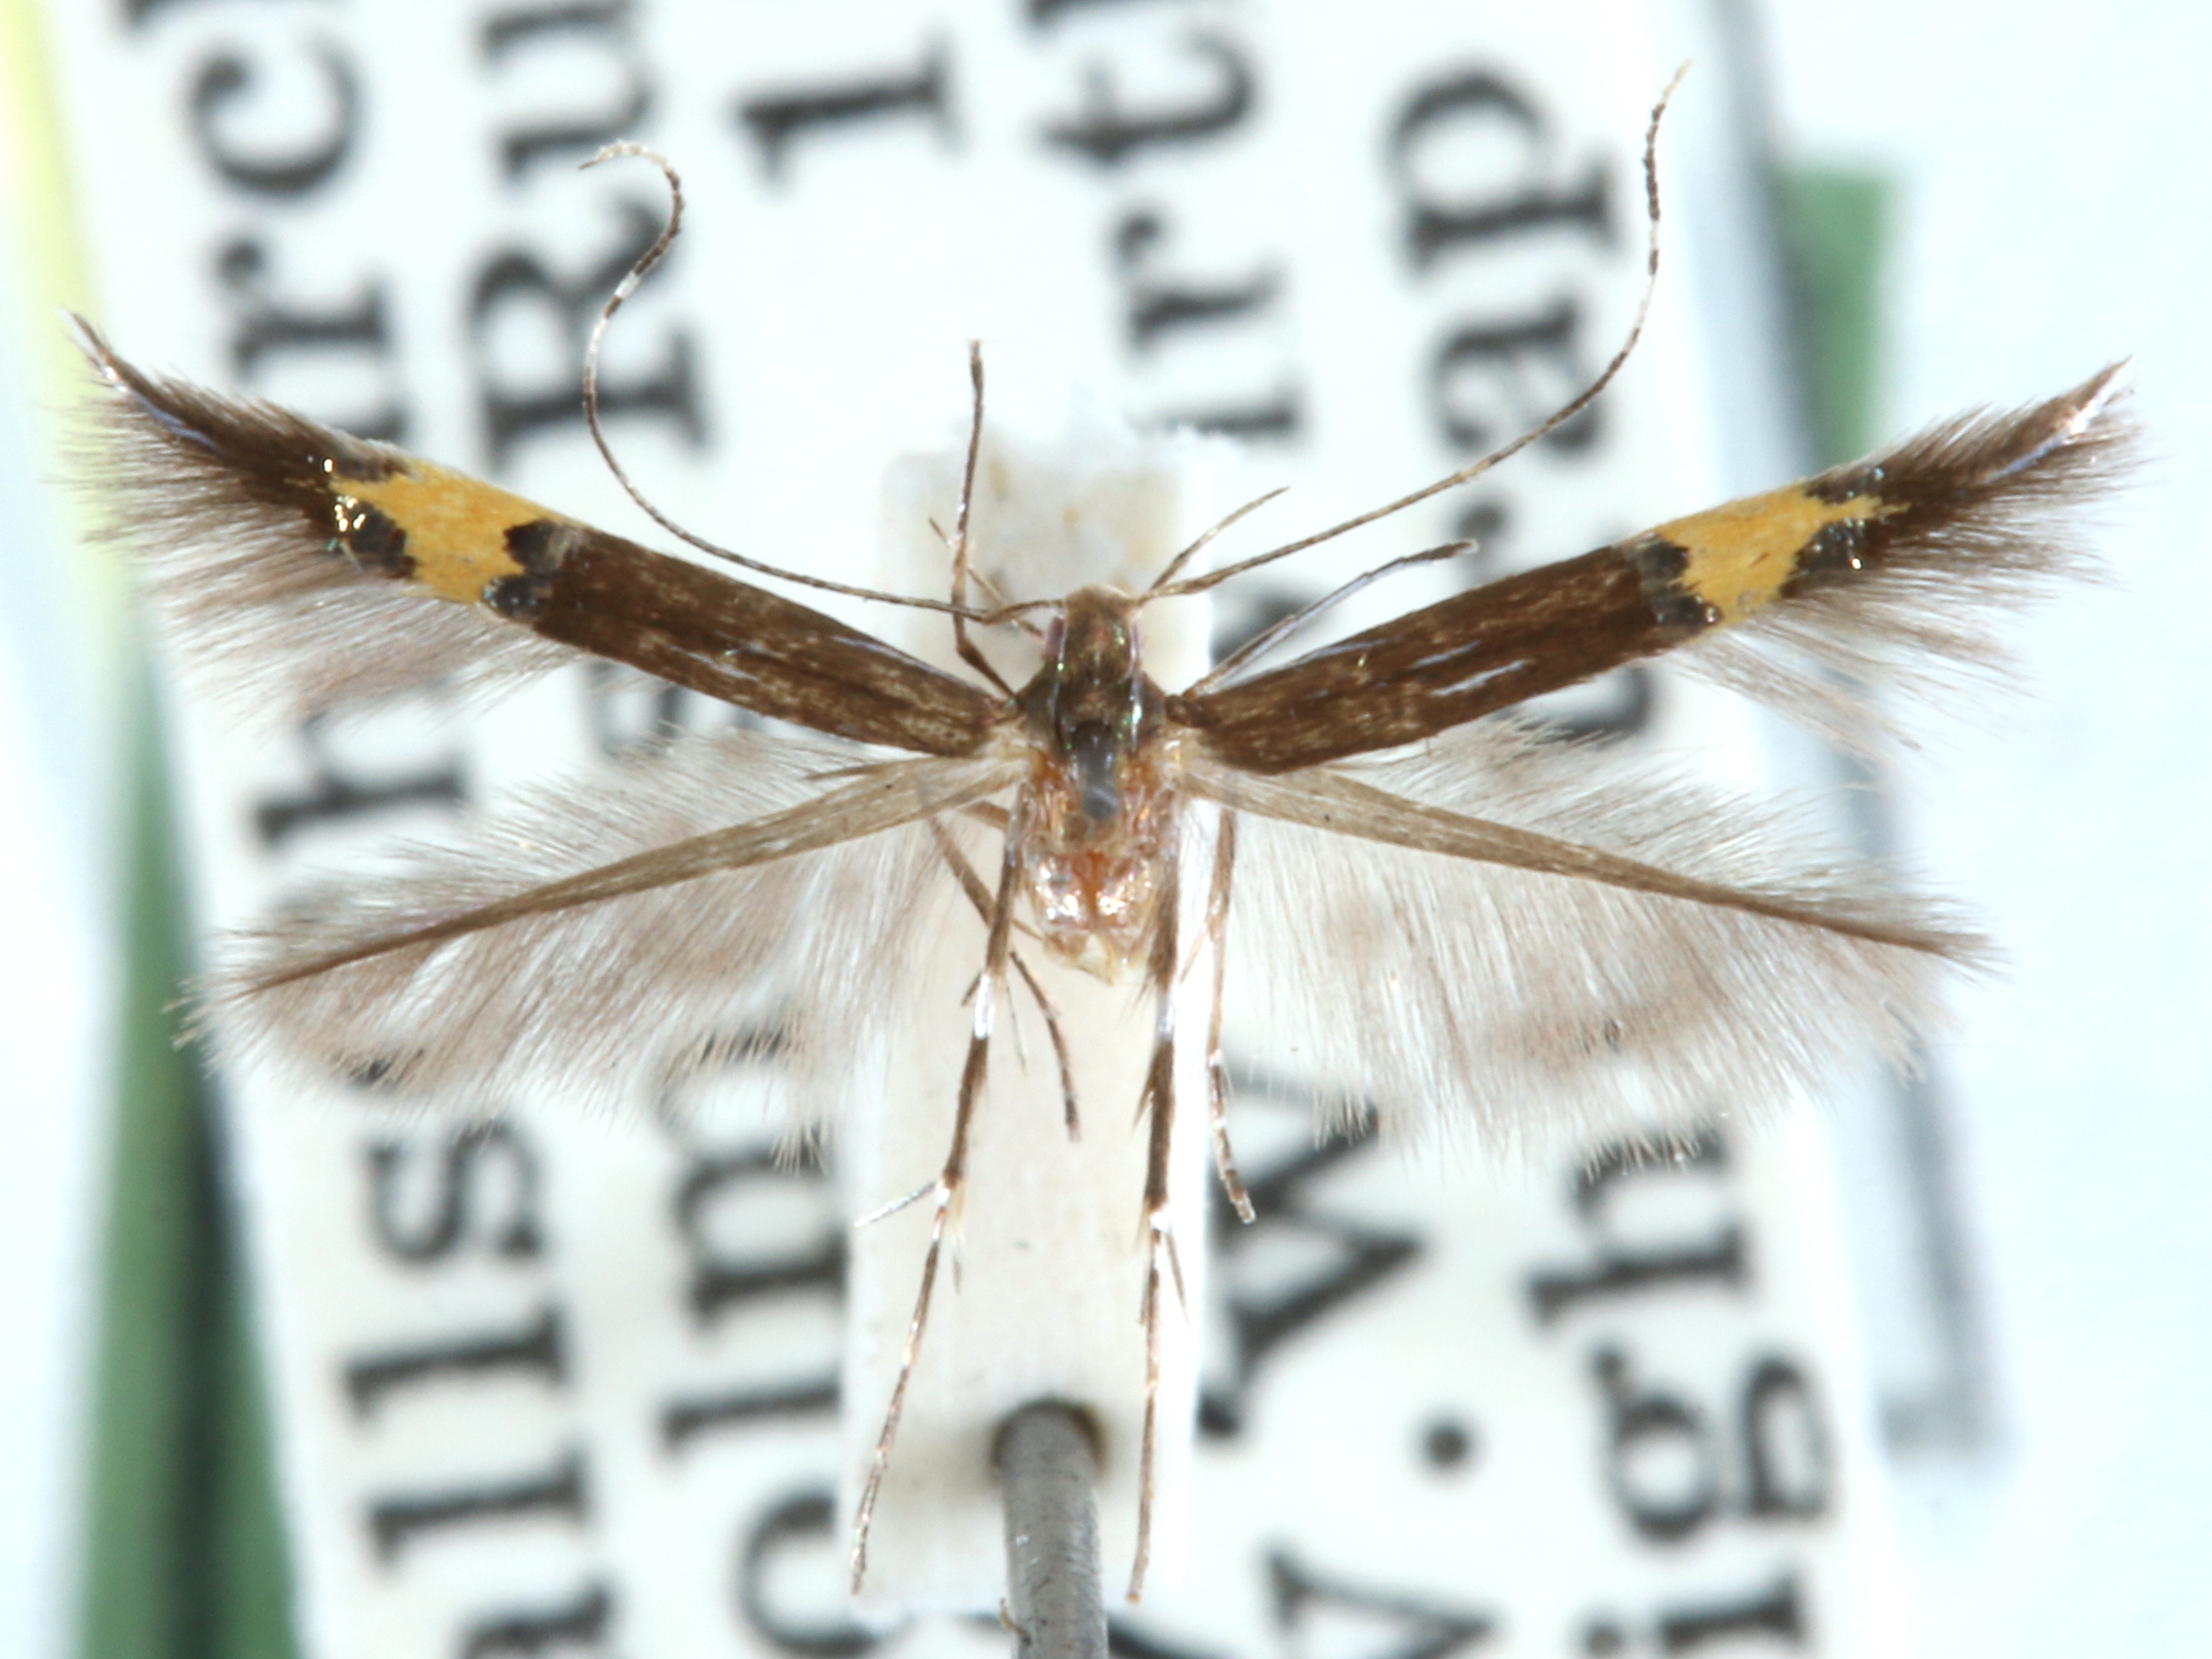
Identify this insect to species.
Cosmopterix clemensella
